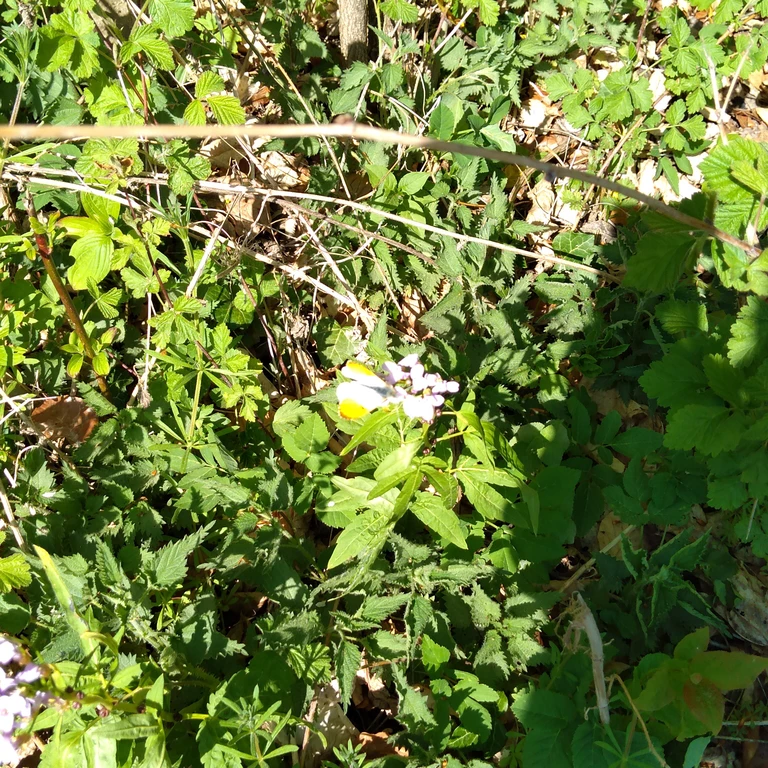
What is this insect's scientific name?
Anthocharis cardamines
